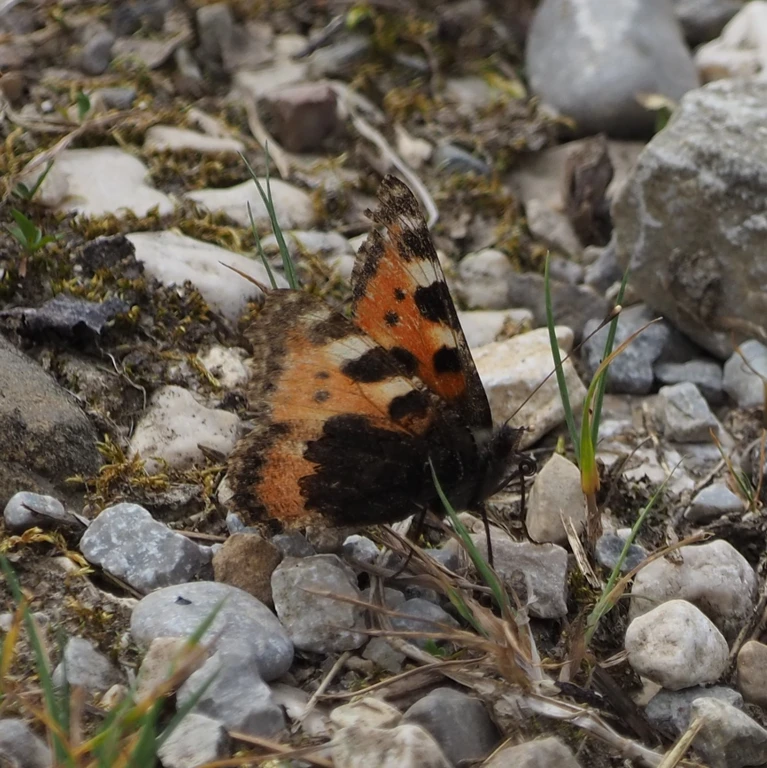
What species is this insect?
Aglais urticae
